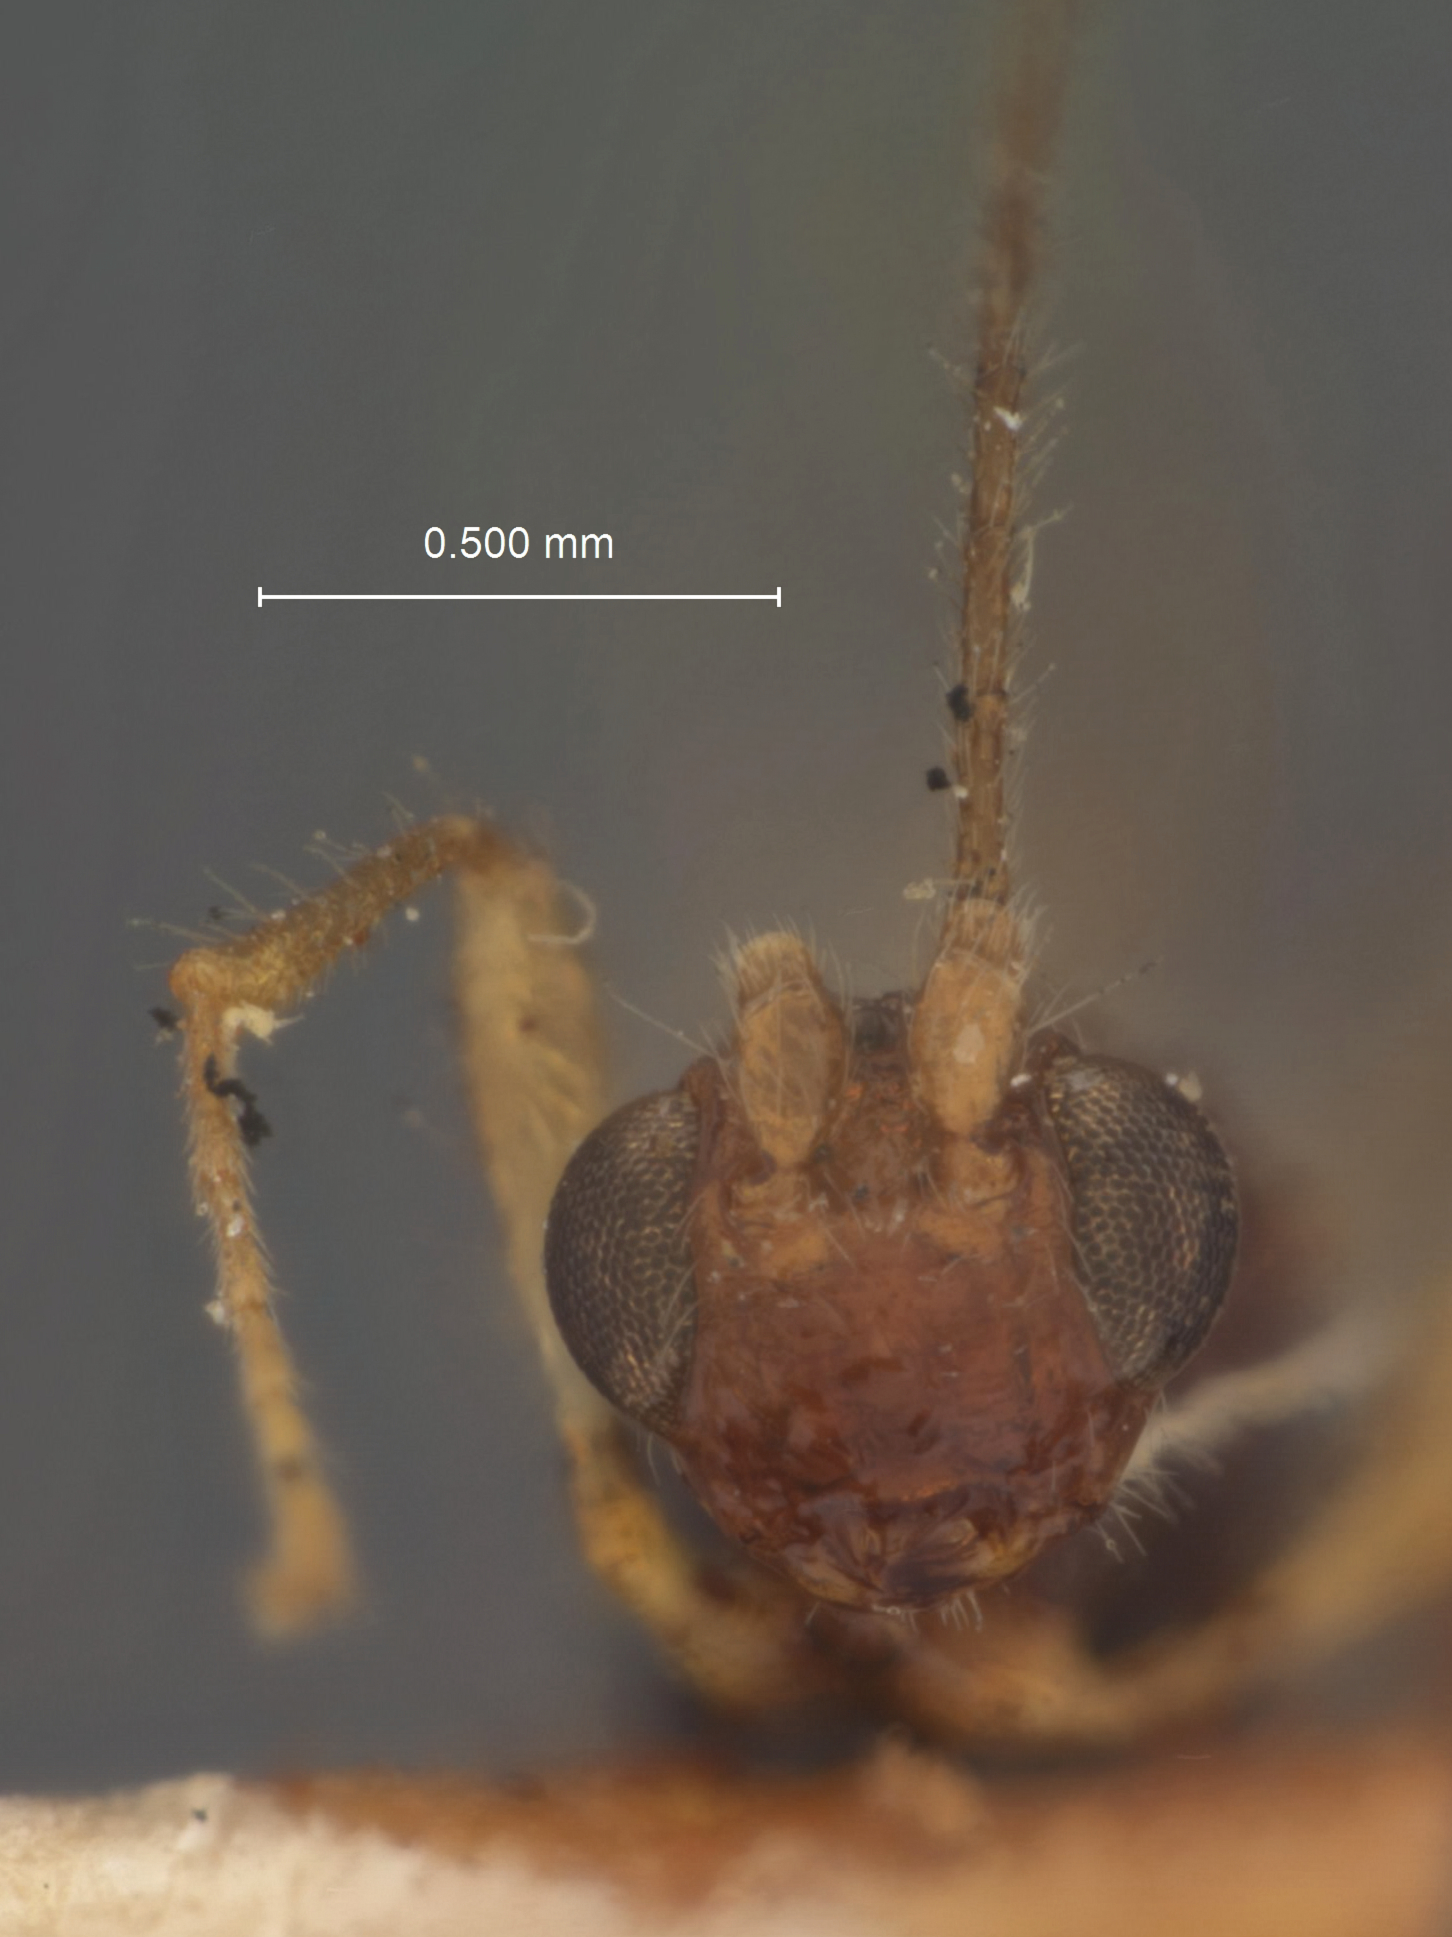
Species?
Spathius aphareus
